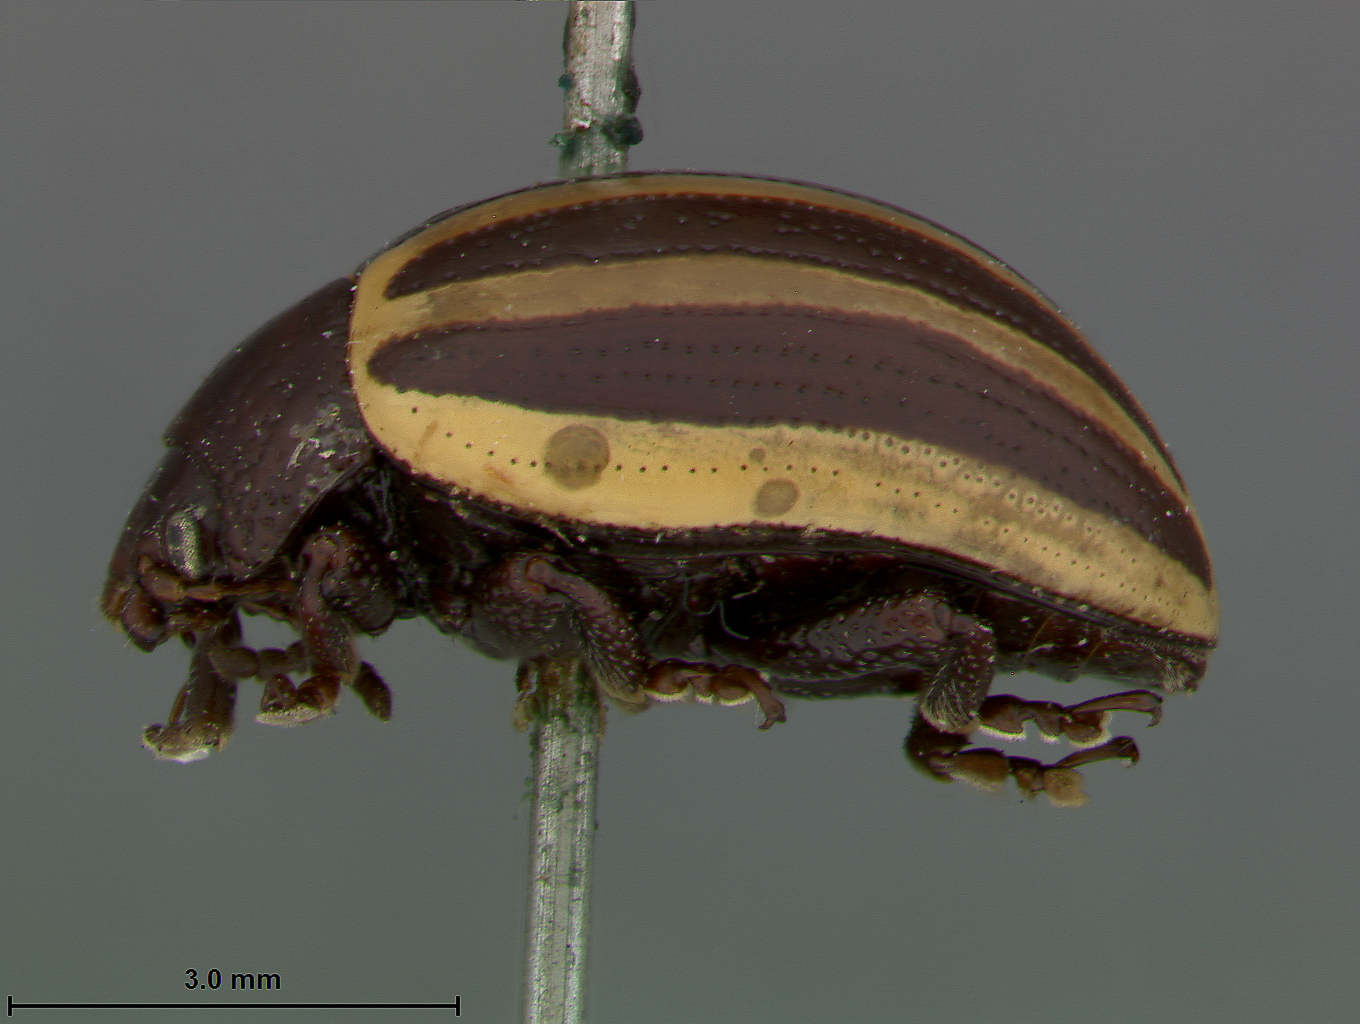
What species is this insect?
Chrysomela cephalanthi
